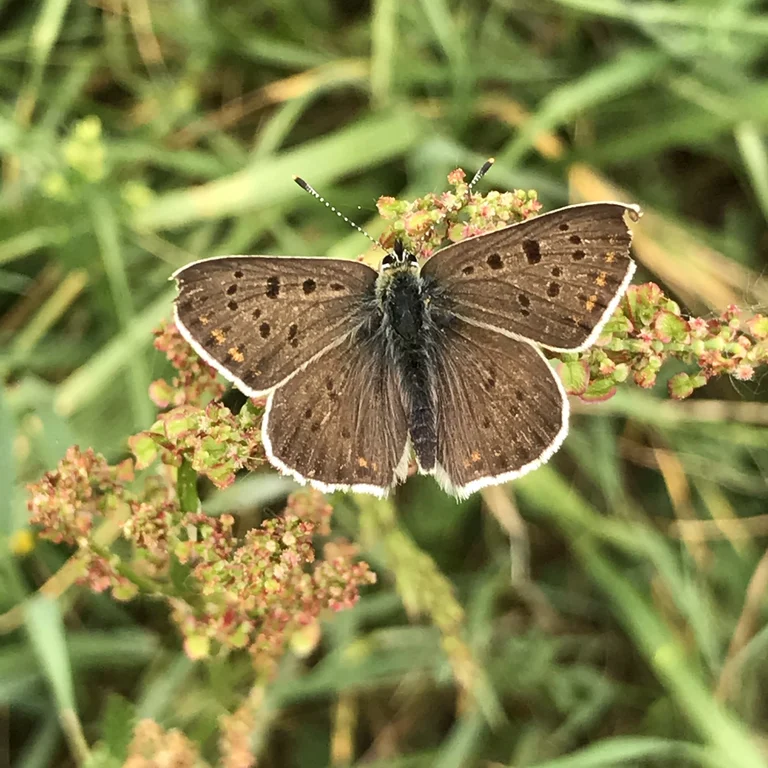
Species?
Lycaena tityrus (also Loweia tityrus)
